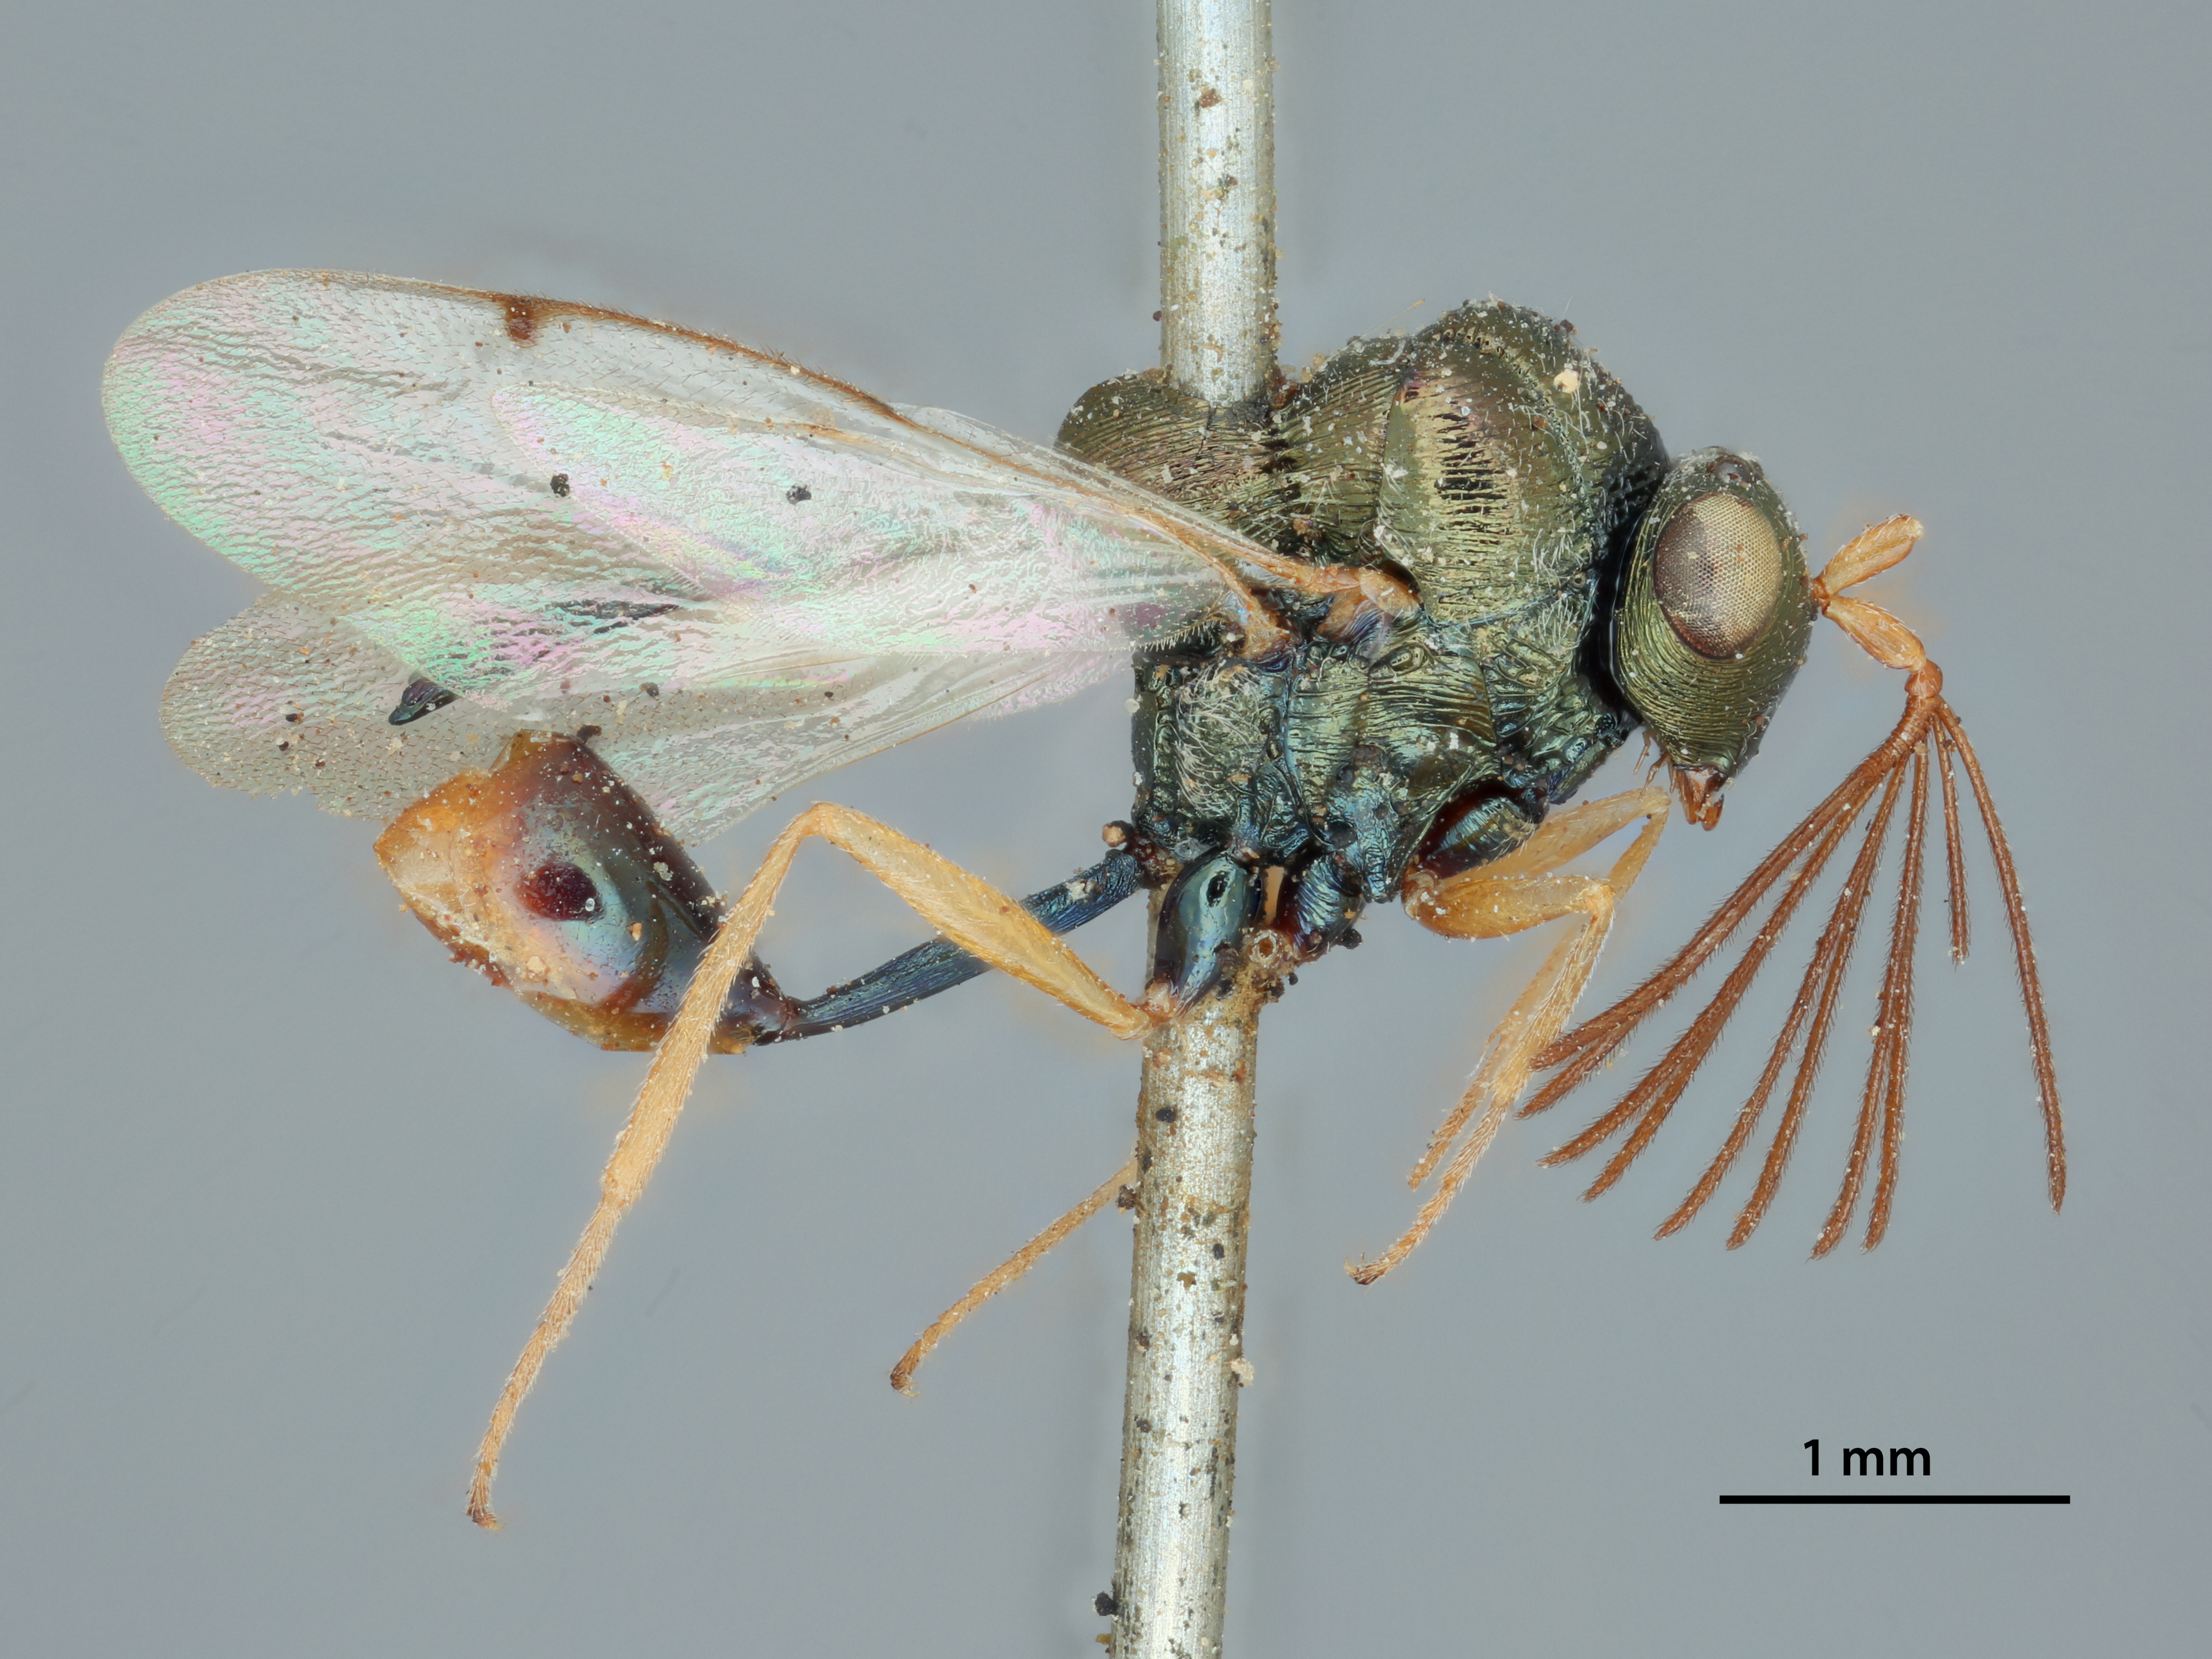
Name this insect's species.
Kapala terminalis
